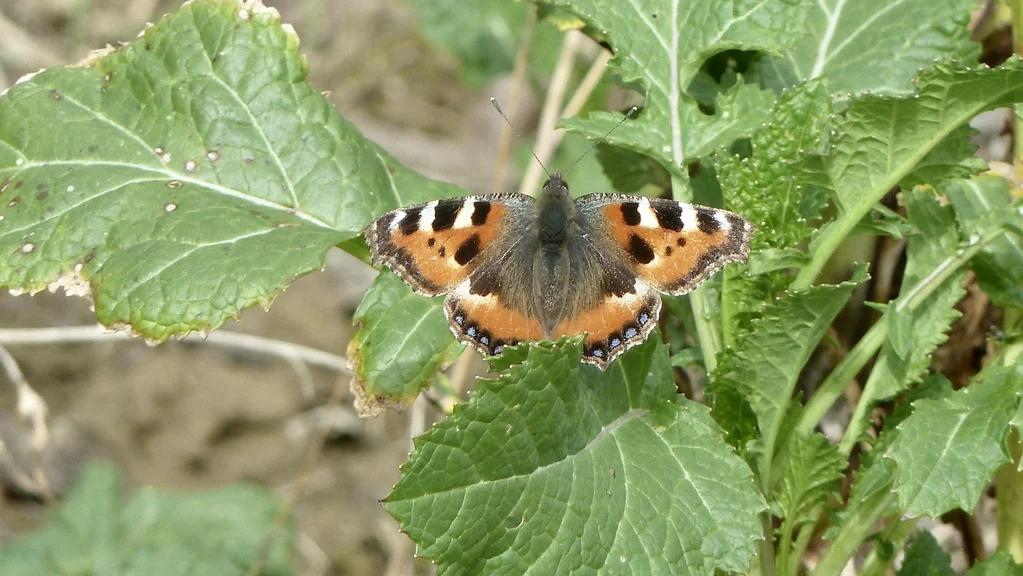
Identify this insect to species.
Aglais urticae
